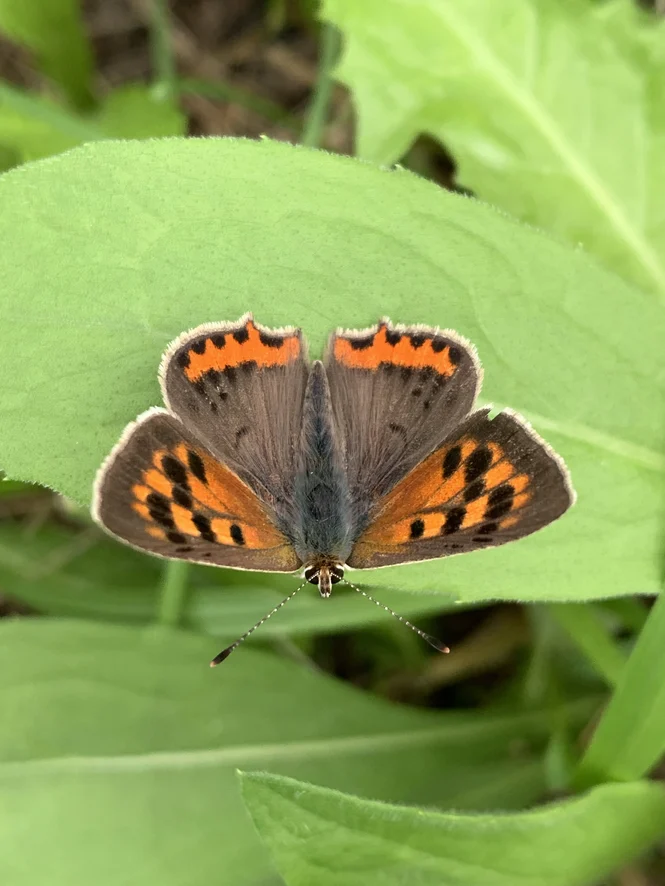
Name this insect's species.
Lycaena phlaeas
